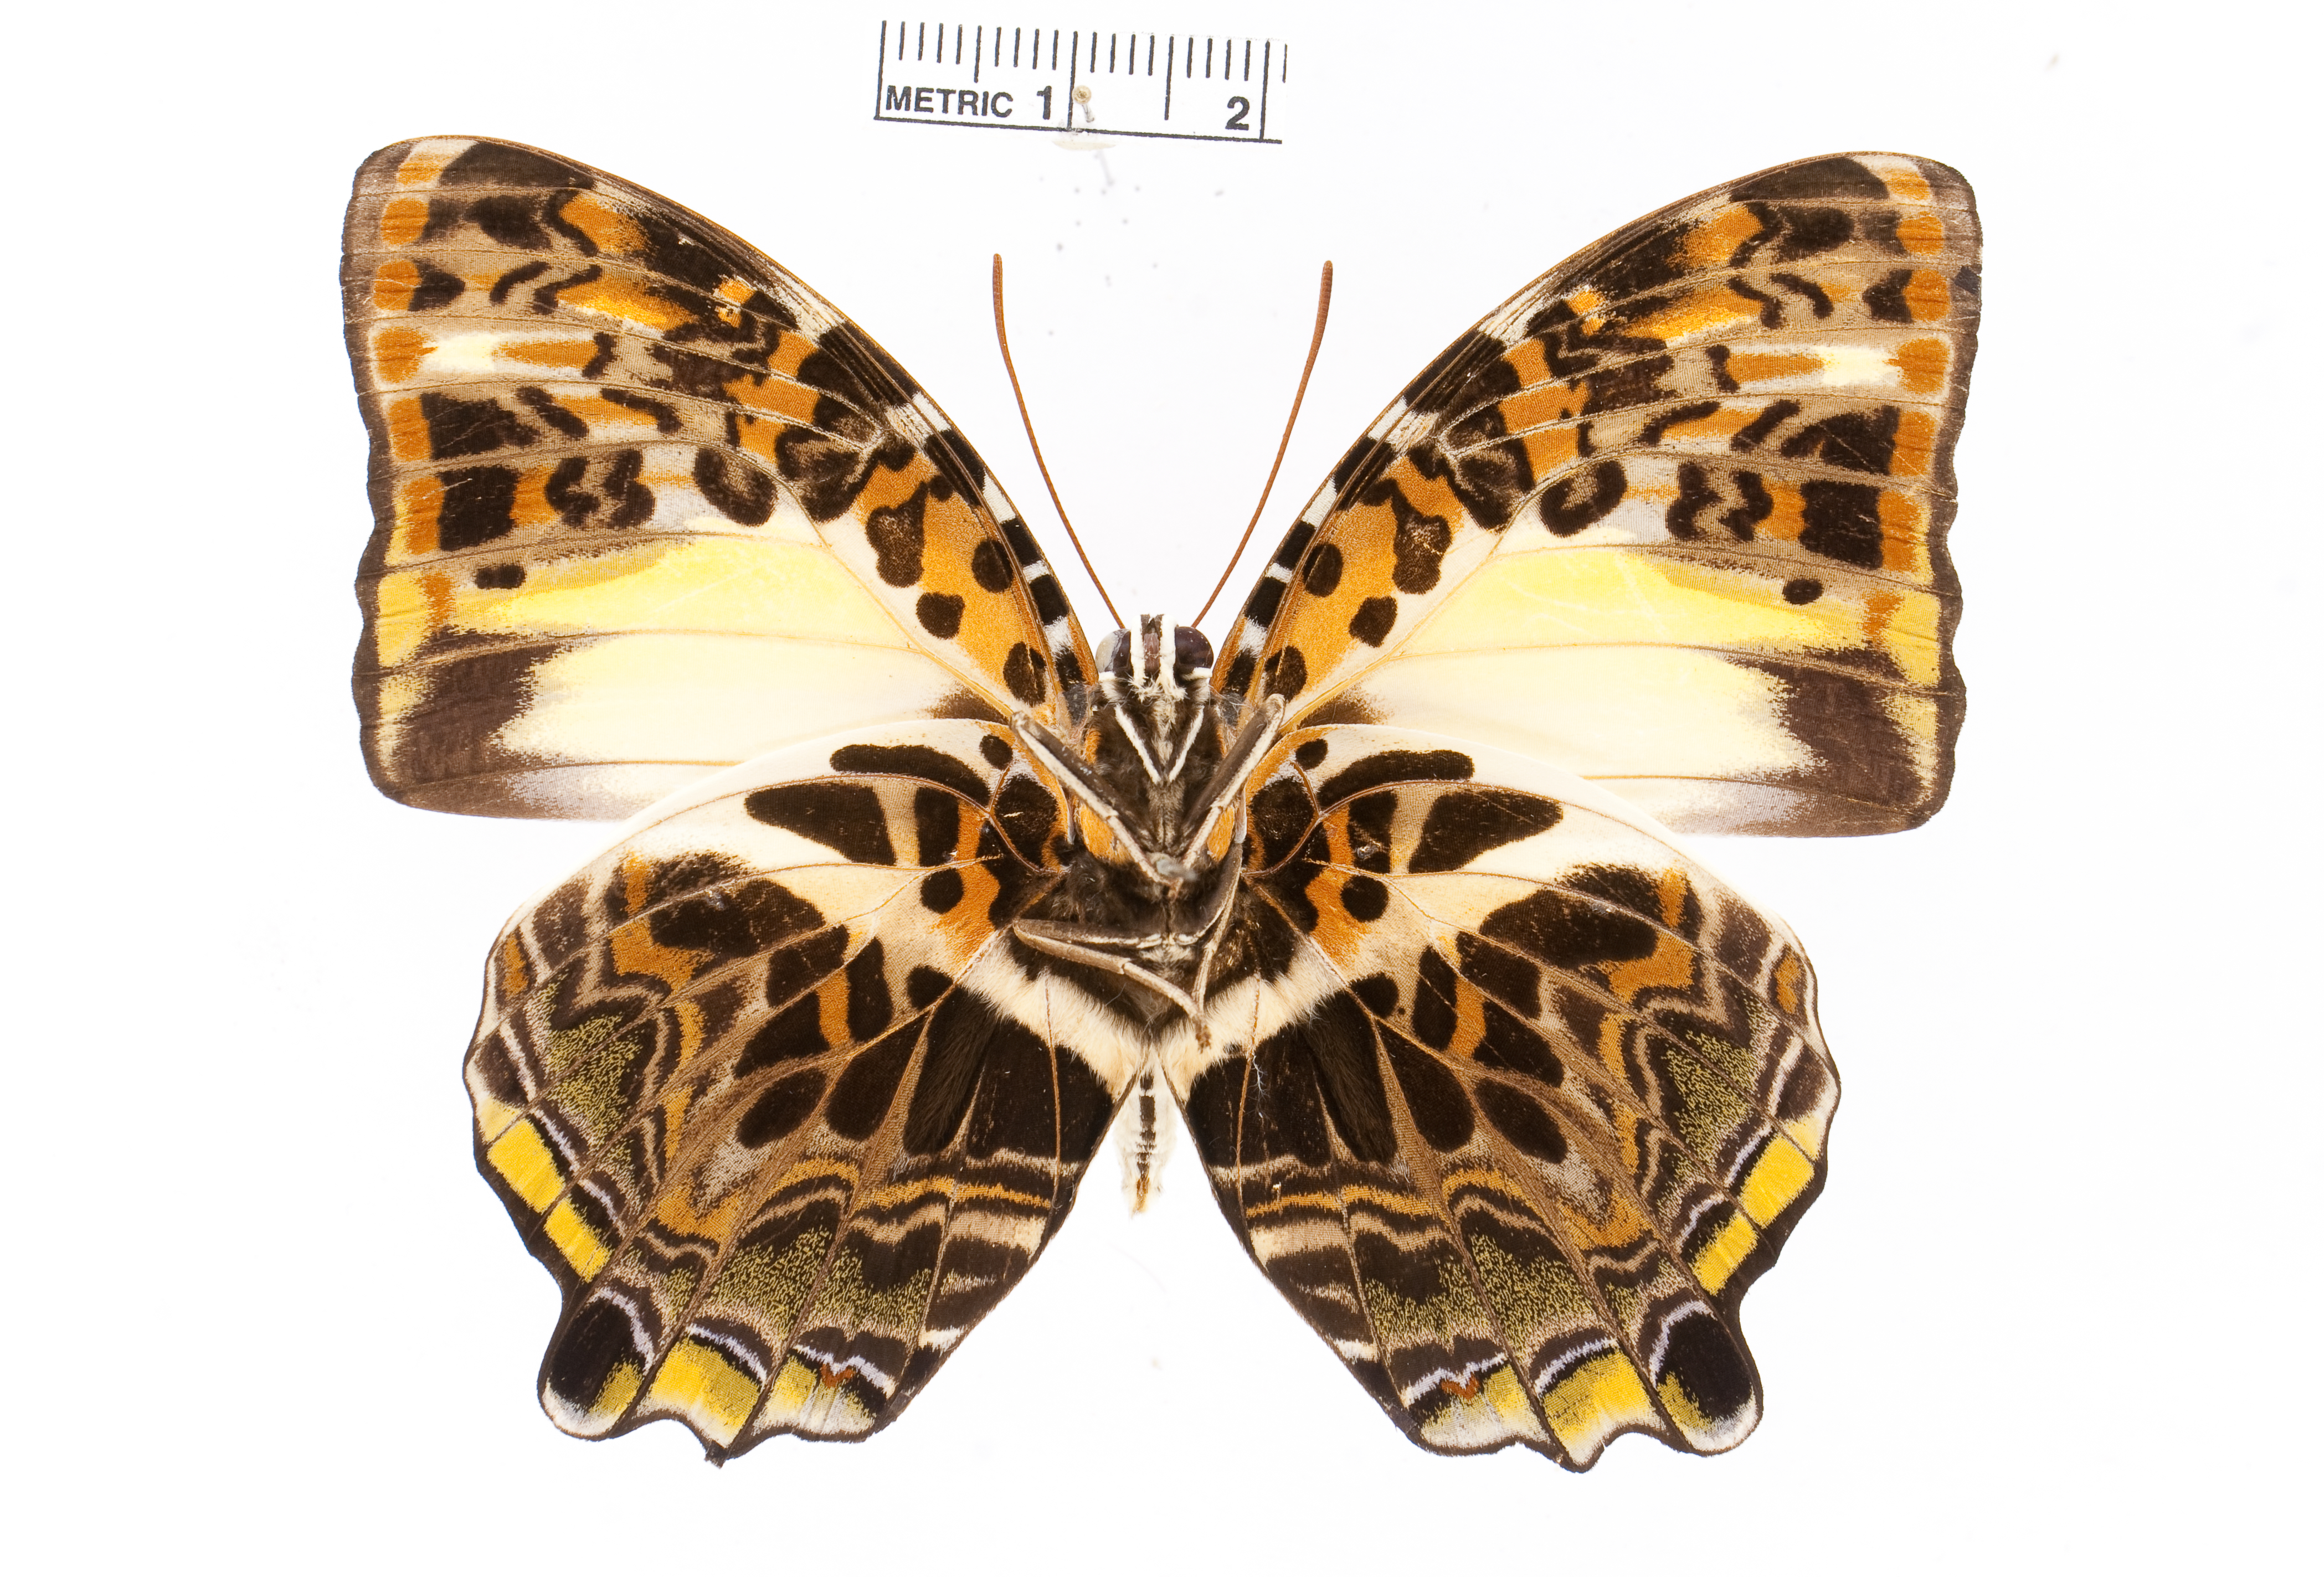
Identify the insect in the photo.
Agatasa calydonia
